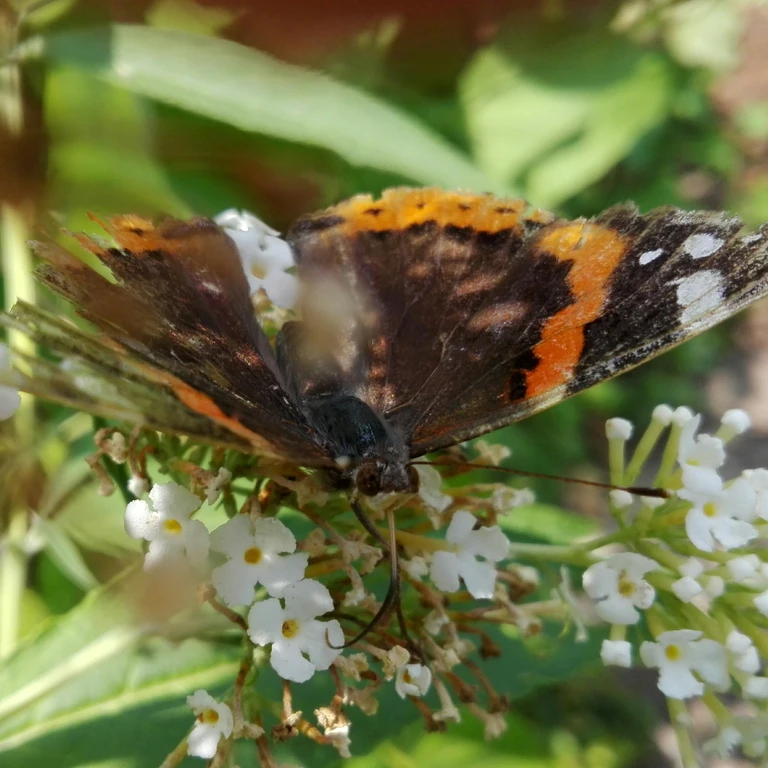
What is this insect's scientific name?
Vanessa atalanta
